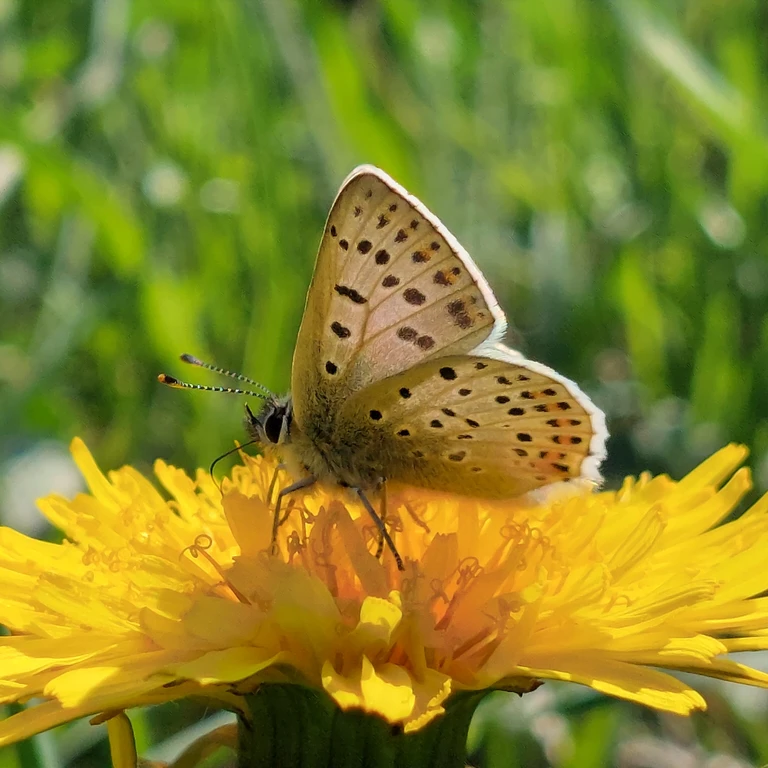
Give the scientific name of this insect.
Lycaena tityrus (also Loweia tityrus)
